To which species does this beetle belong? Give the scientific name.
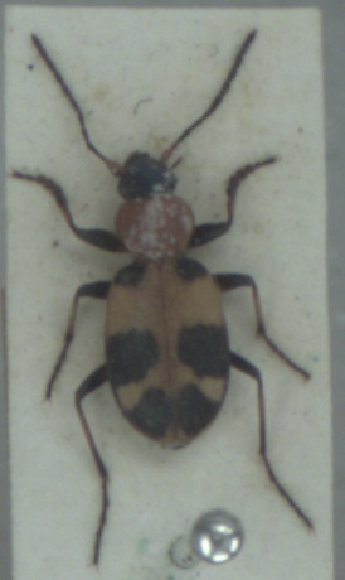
Callistus lunatus
